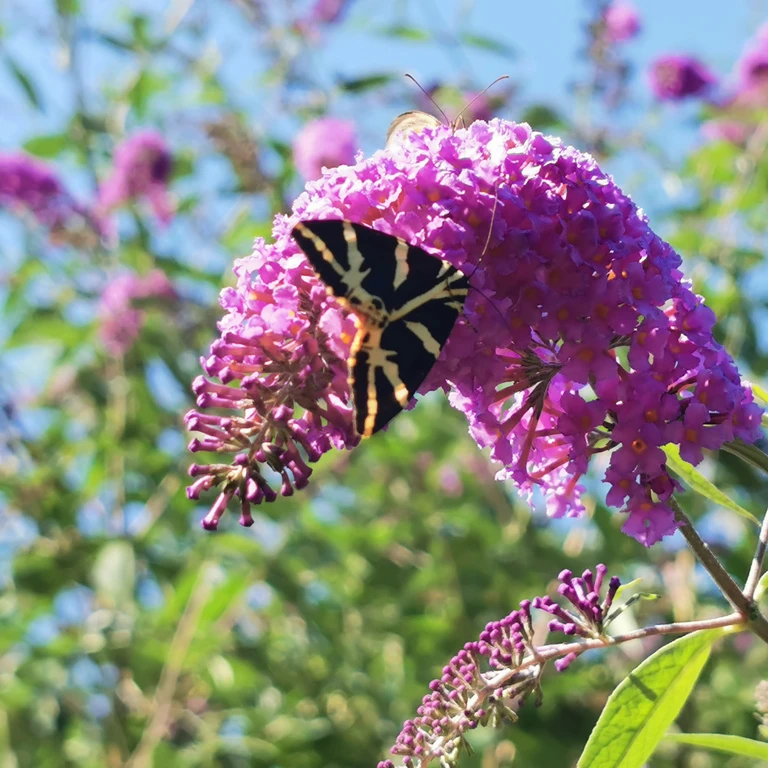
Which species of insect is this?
Euplagia quadripunctaria
